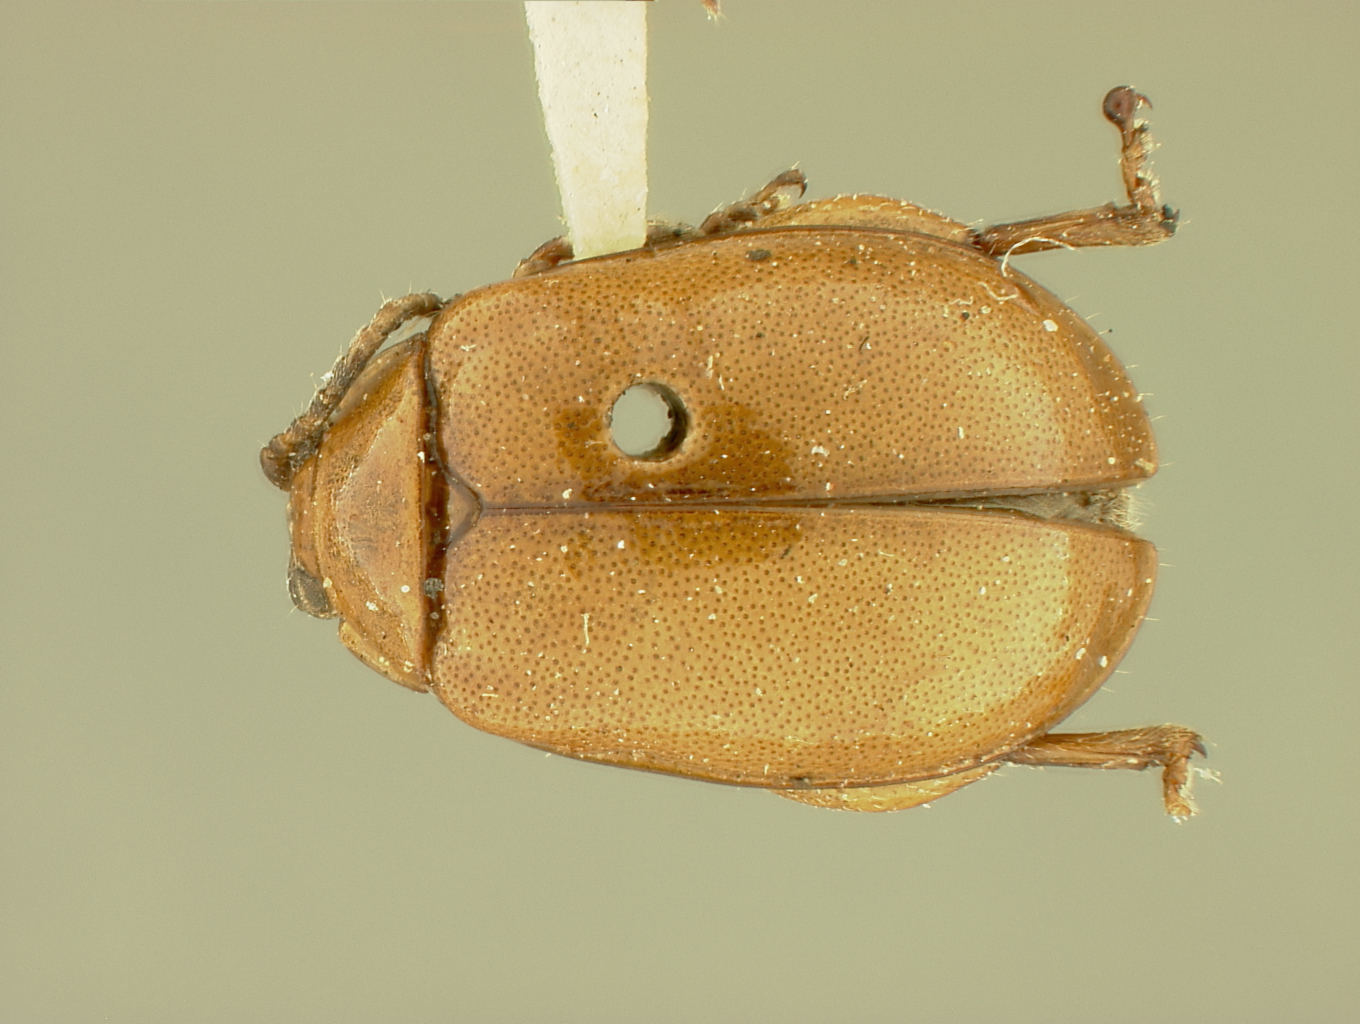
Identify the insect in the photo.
Oedionychus lantanae (also Oedionychis lantanae)
